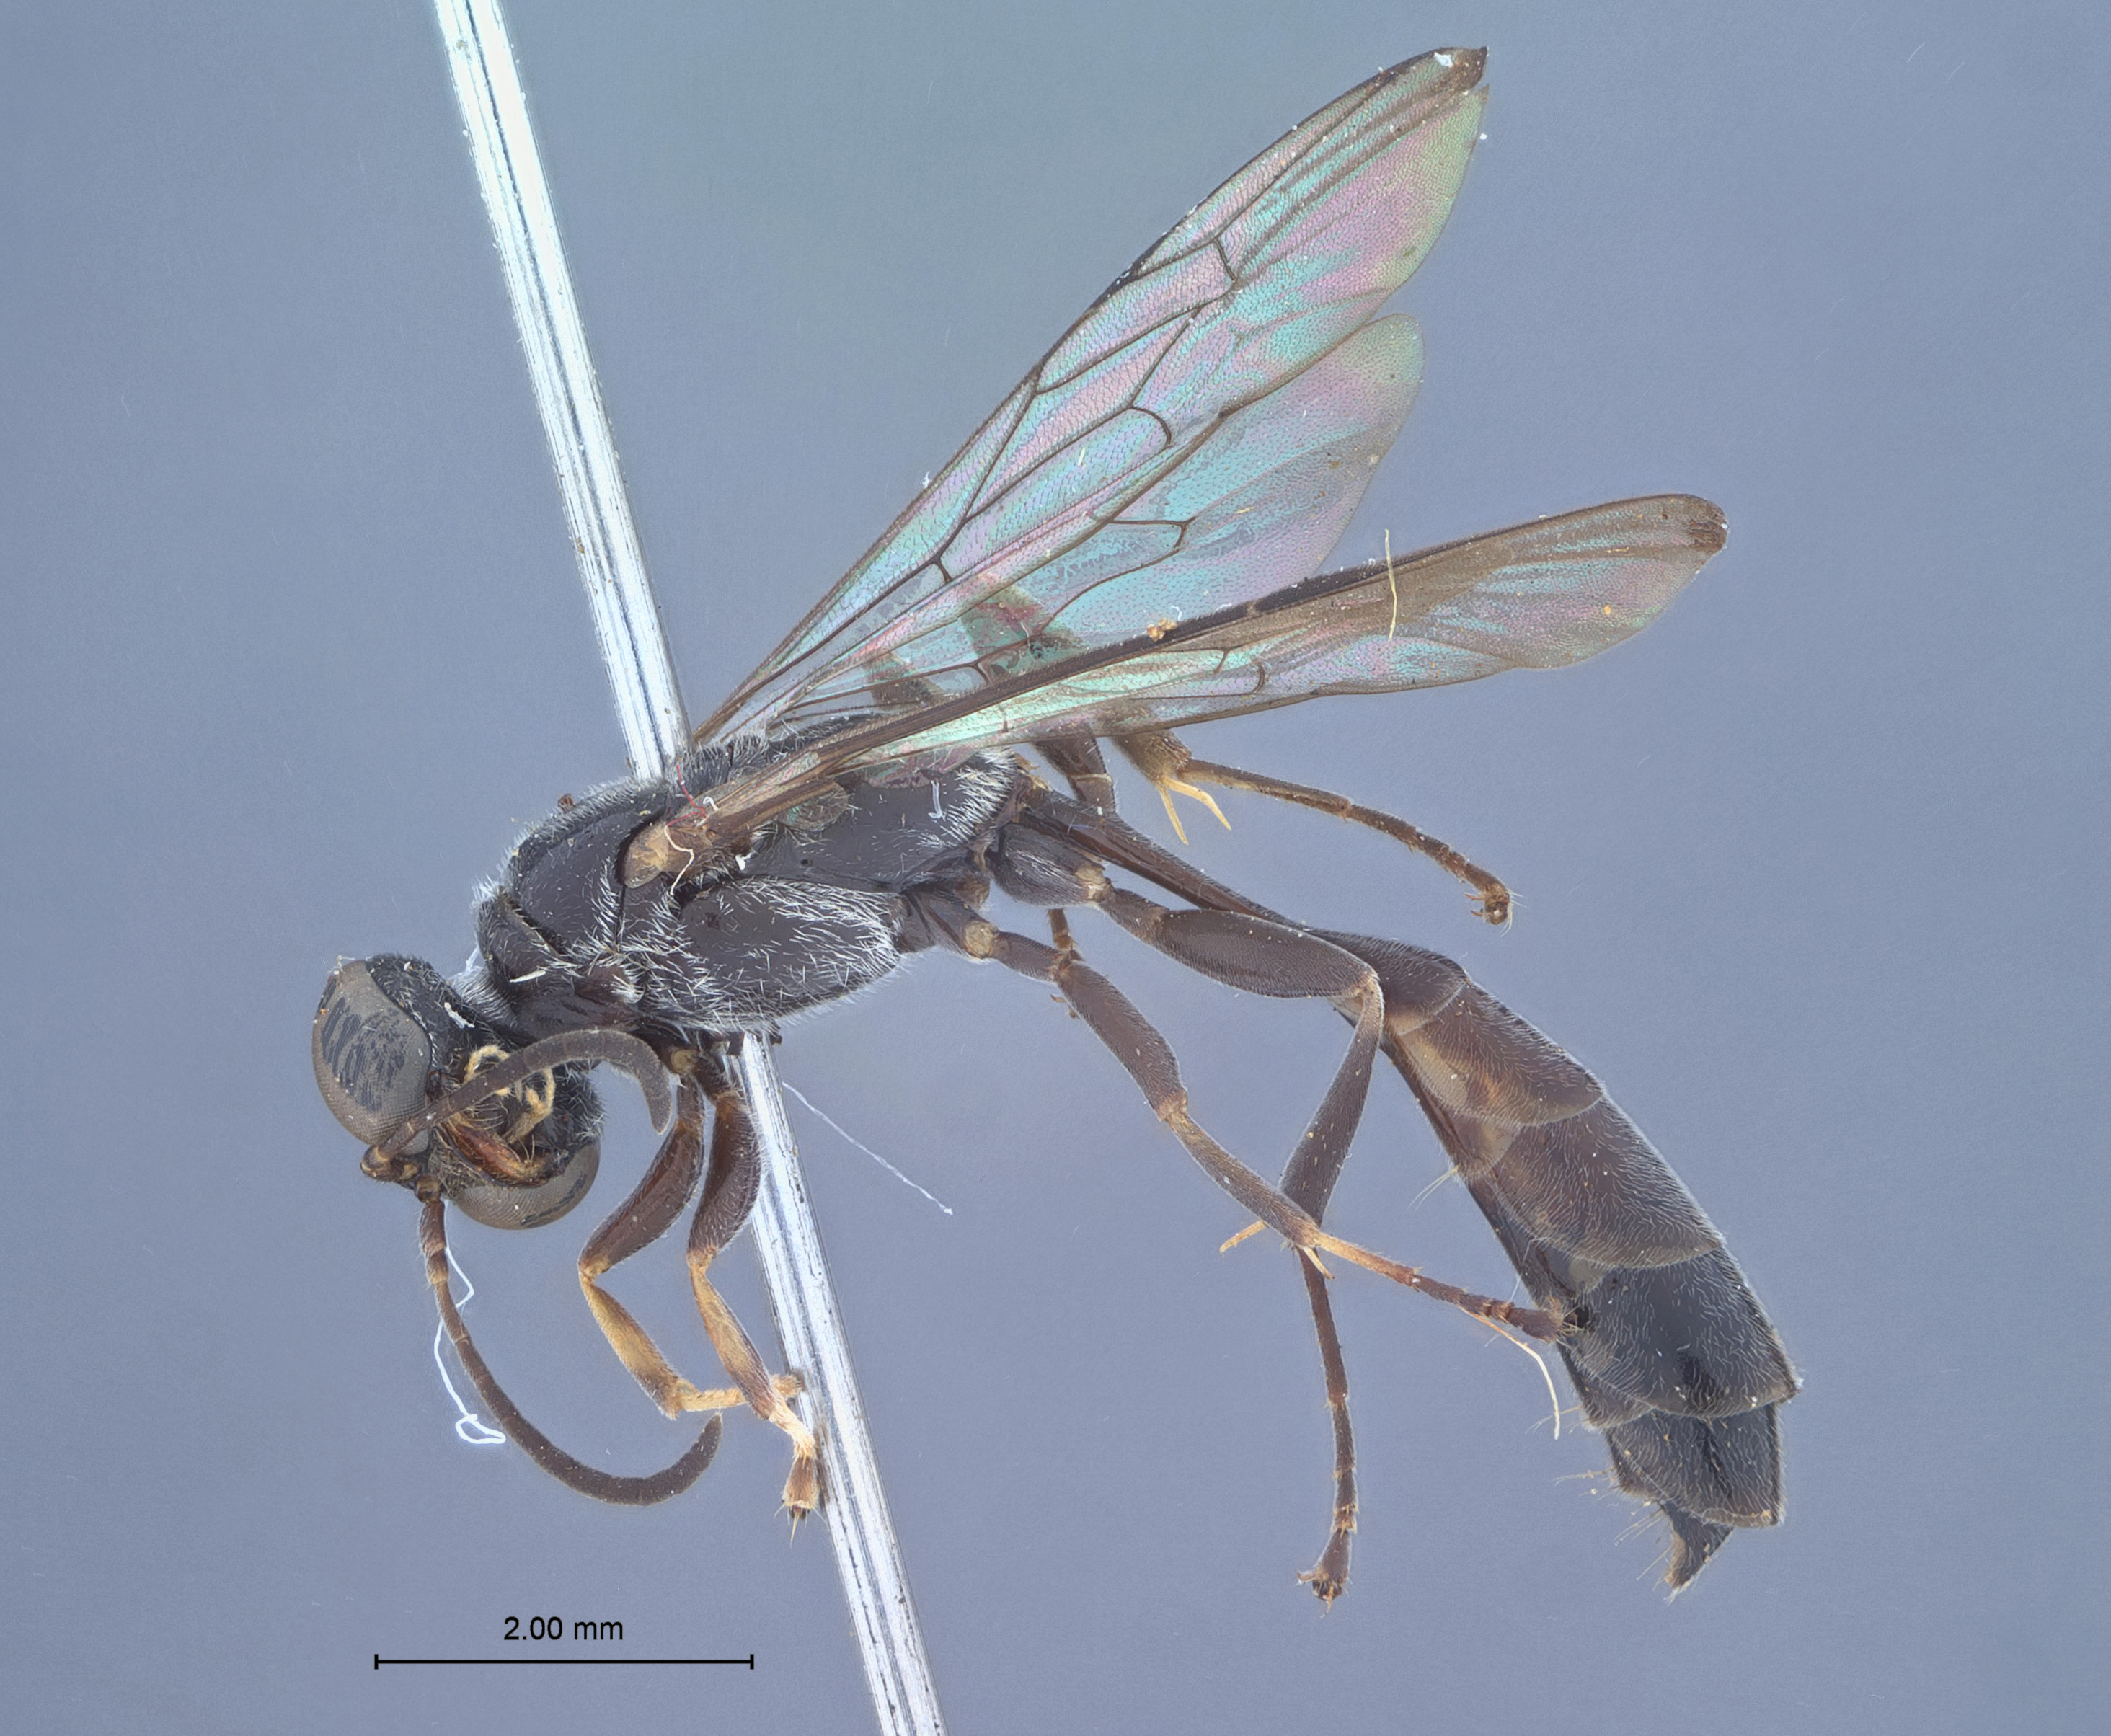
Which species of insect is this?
Trypoxylon basilanum
